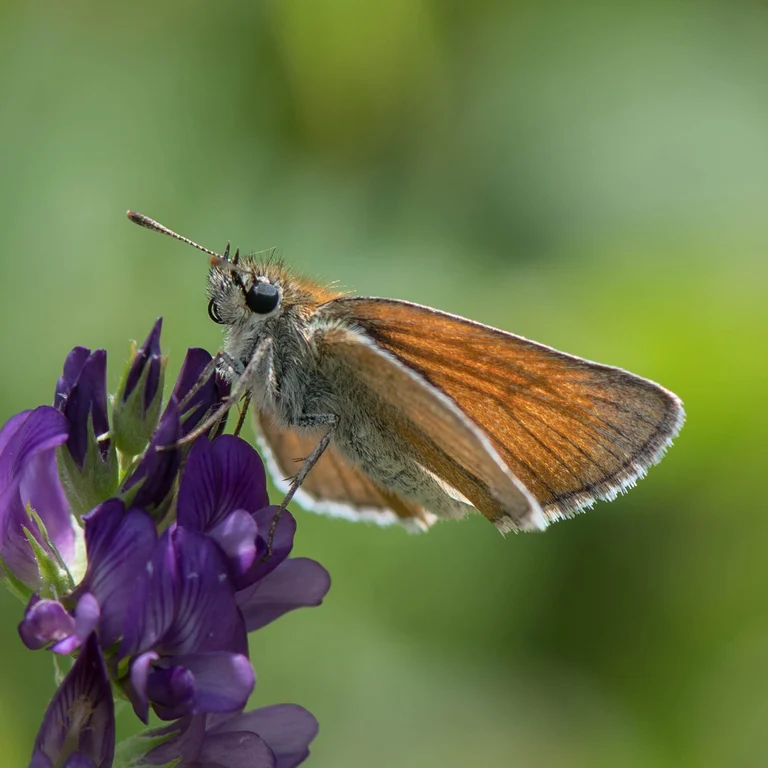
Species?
Thymelicus sylvestris
